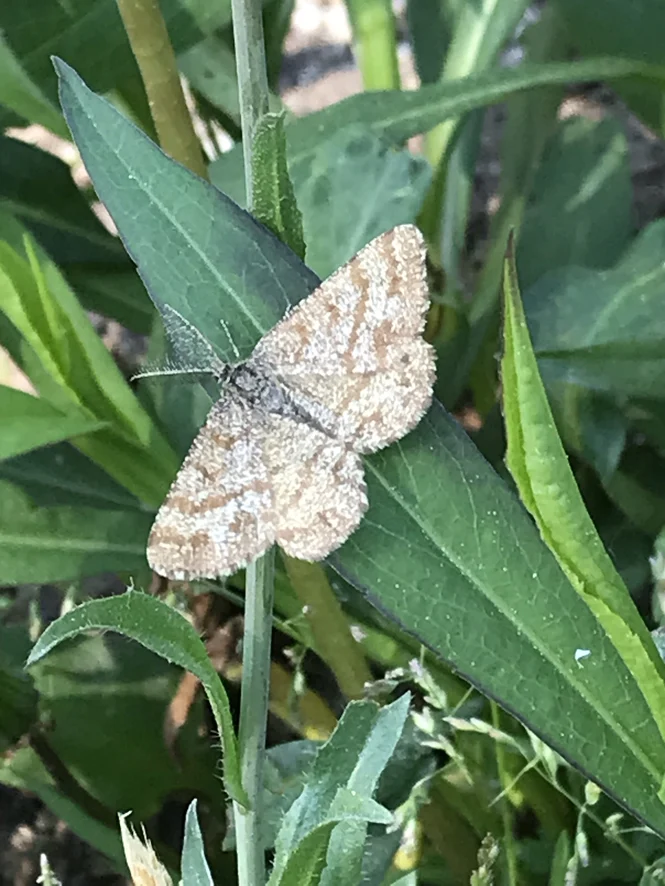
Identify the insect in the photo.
Ematurga atomaria
